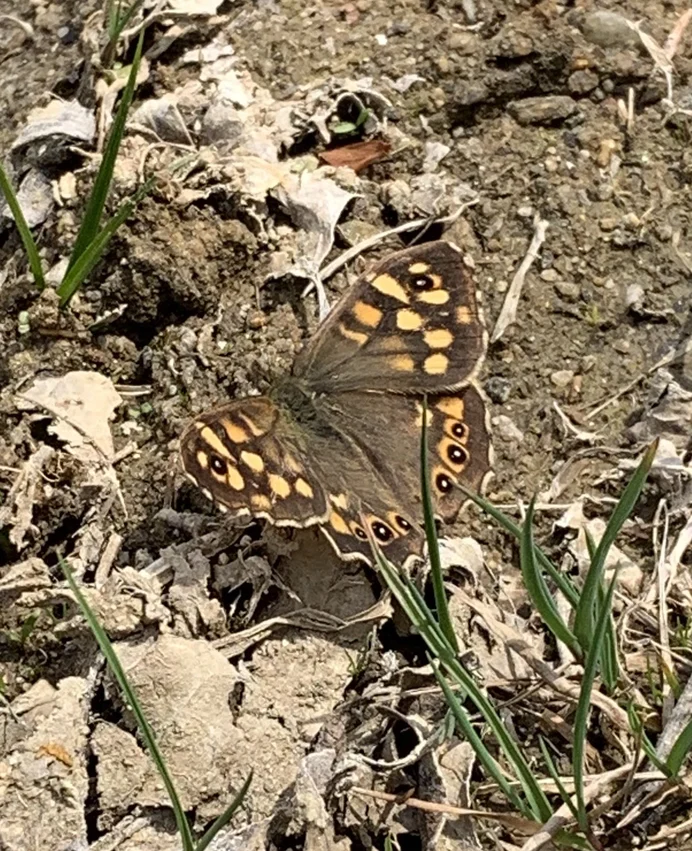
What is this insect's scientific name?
Pararge aegeria
